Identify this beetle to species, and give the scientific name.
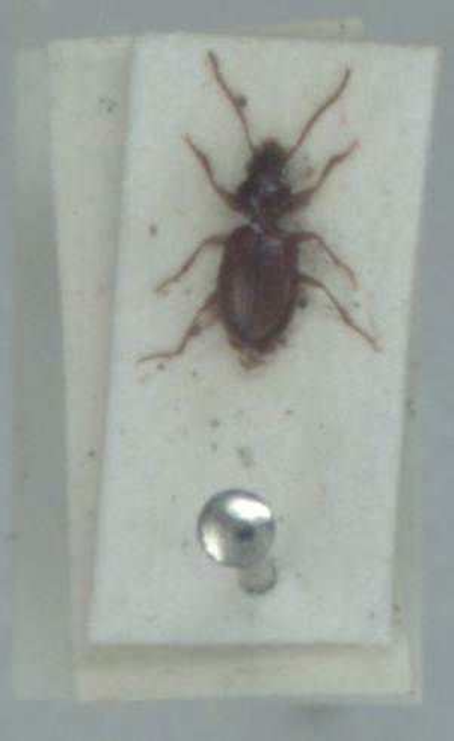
Epaphius secalis
